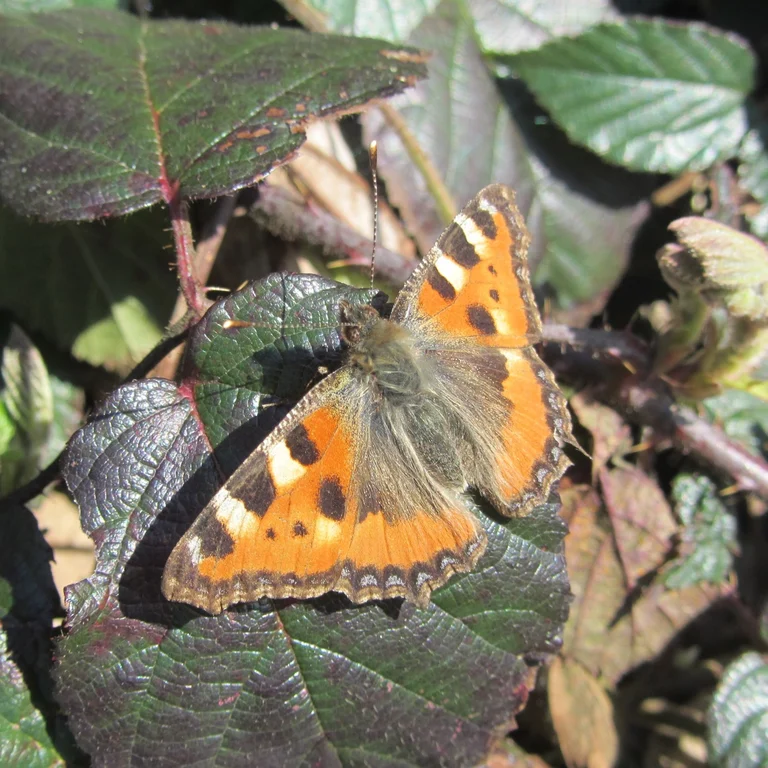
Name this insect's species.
Aglais urticae
